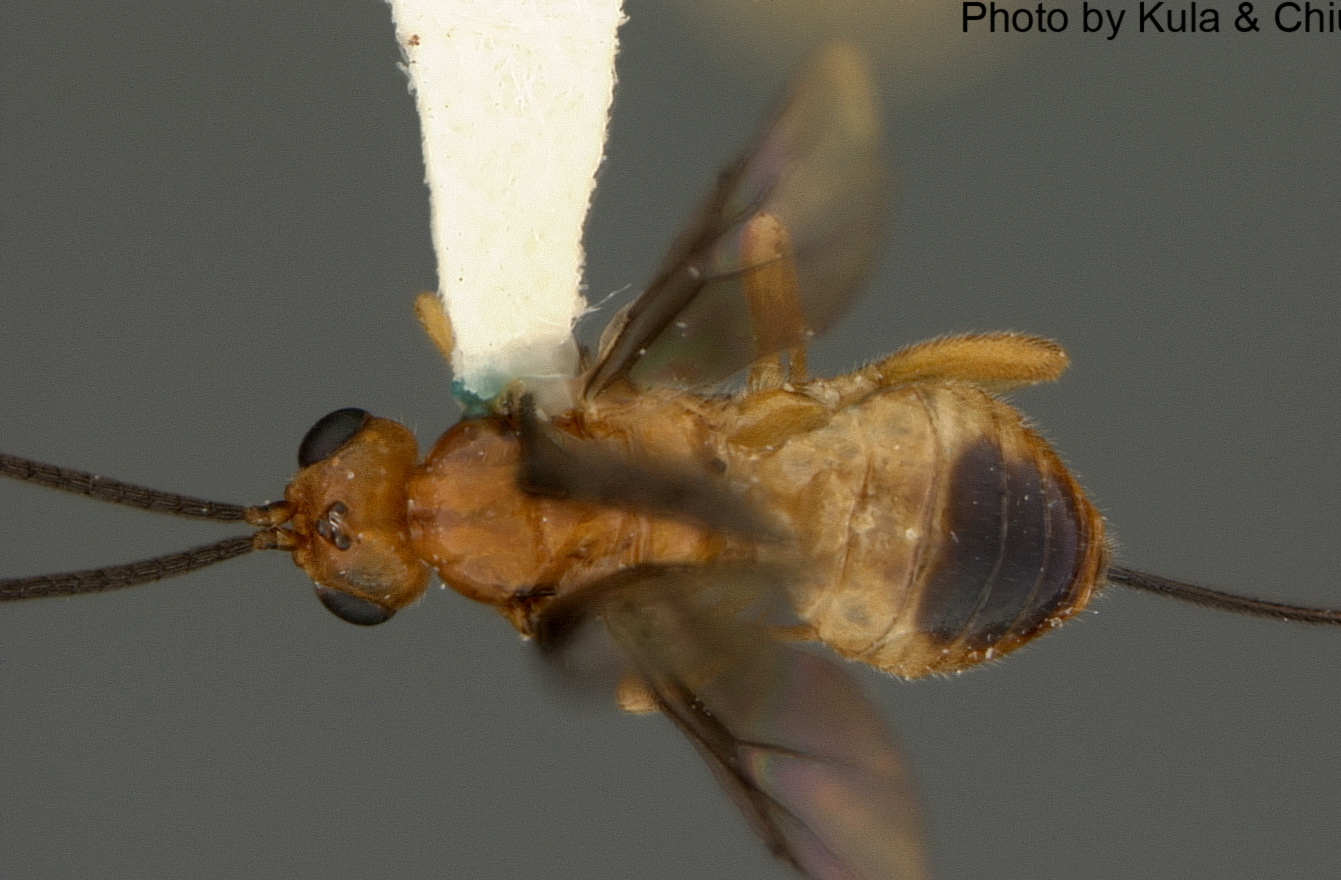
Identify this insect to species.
Bracon compressitarsis
